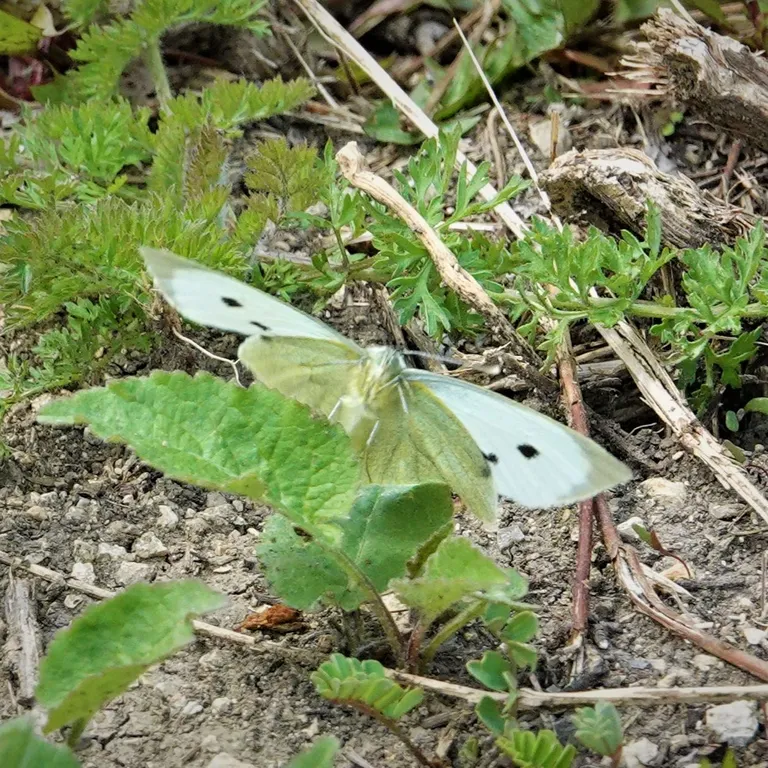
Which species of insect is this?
Pieris brassicae
